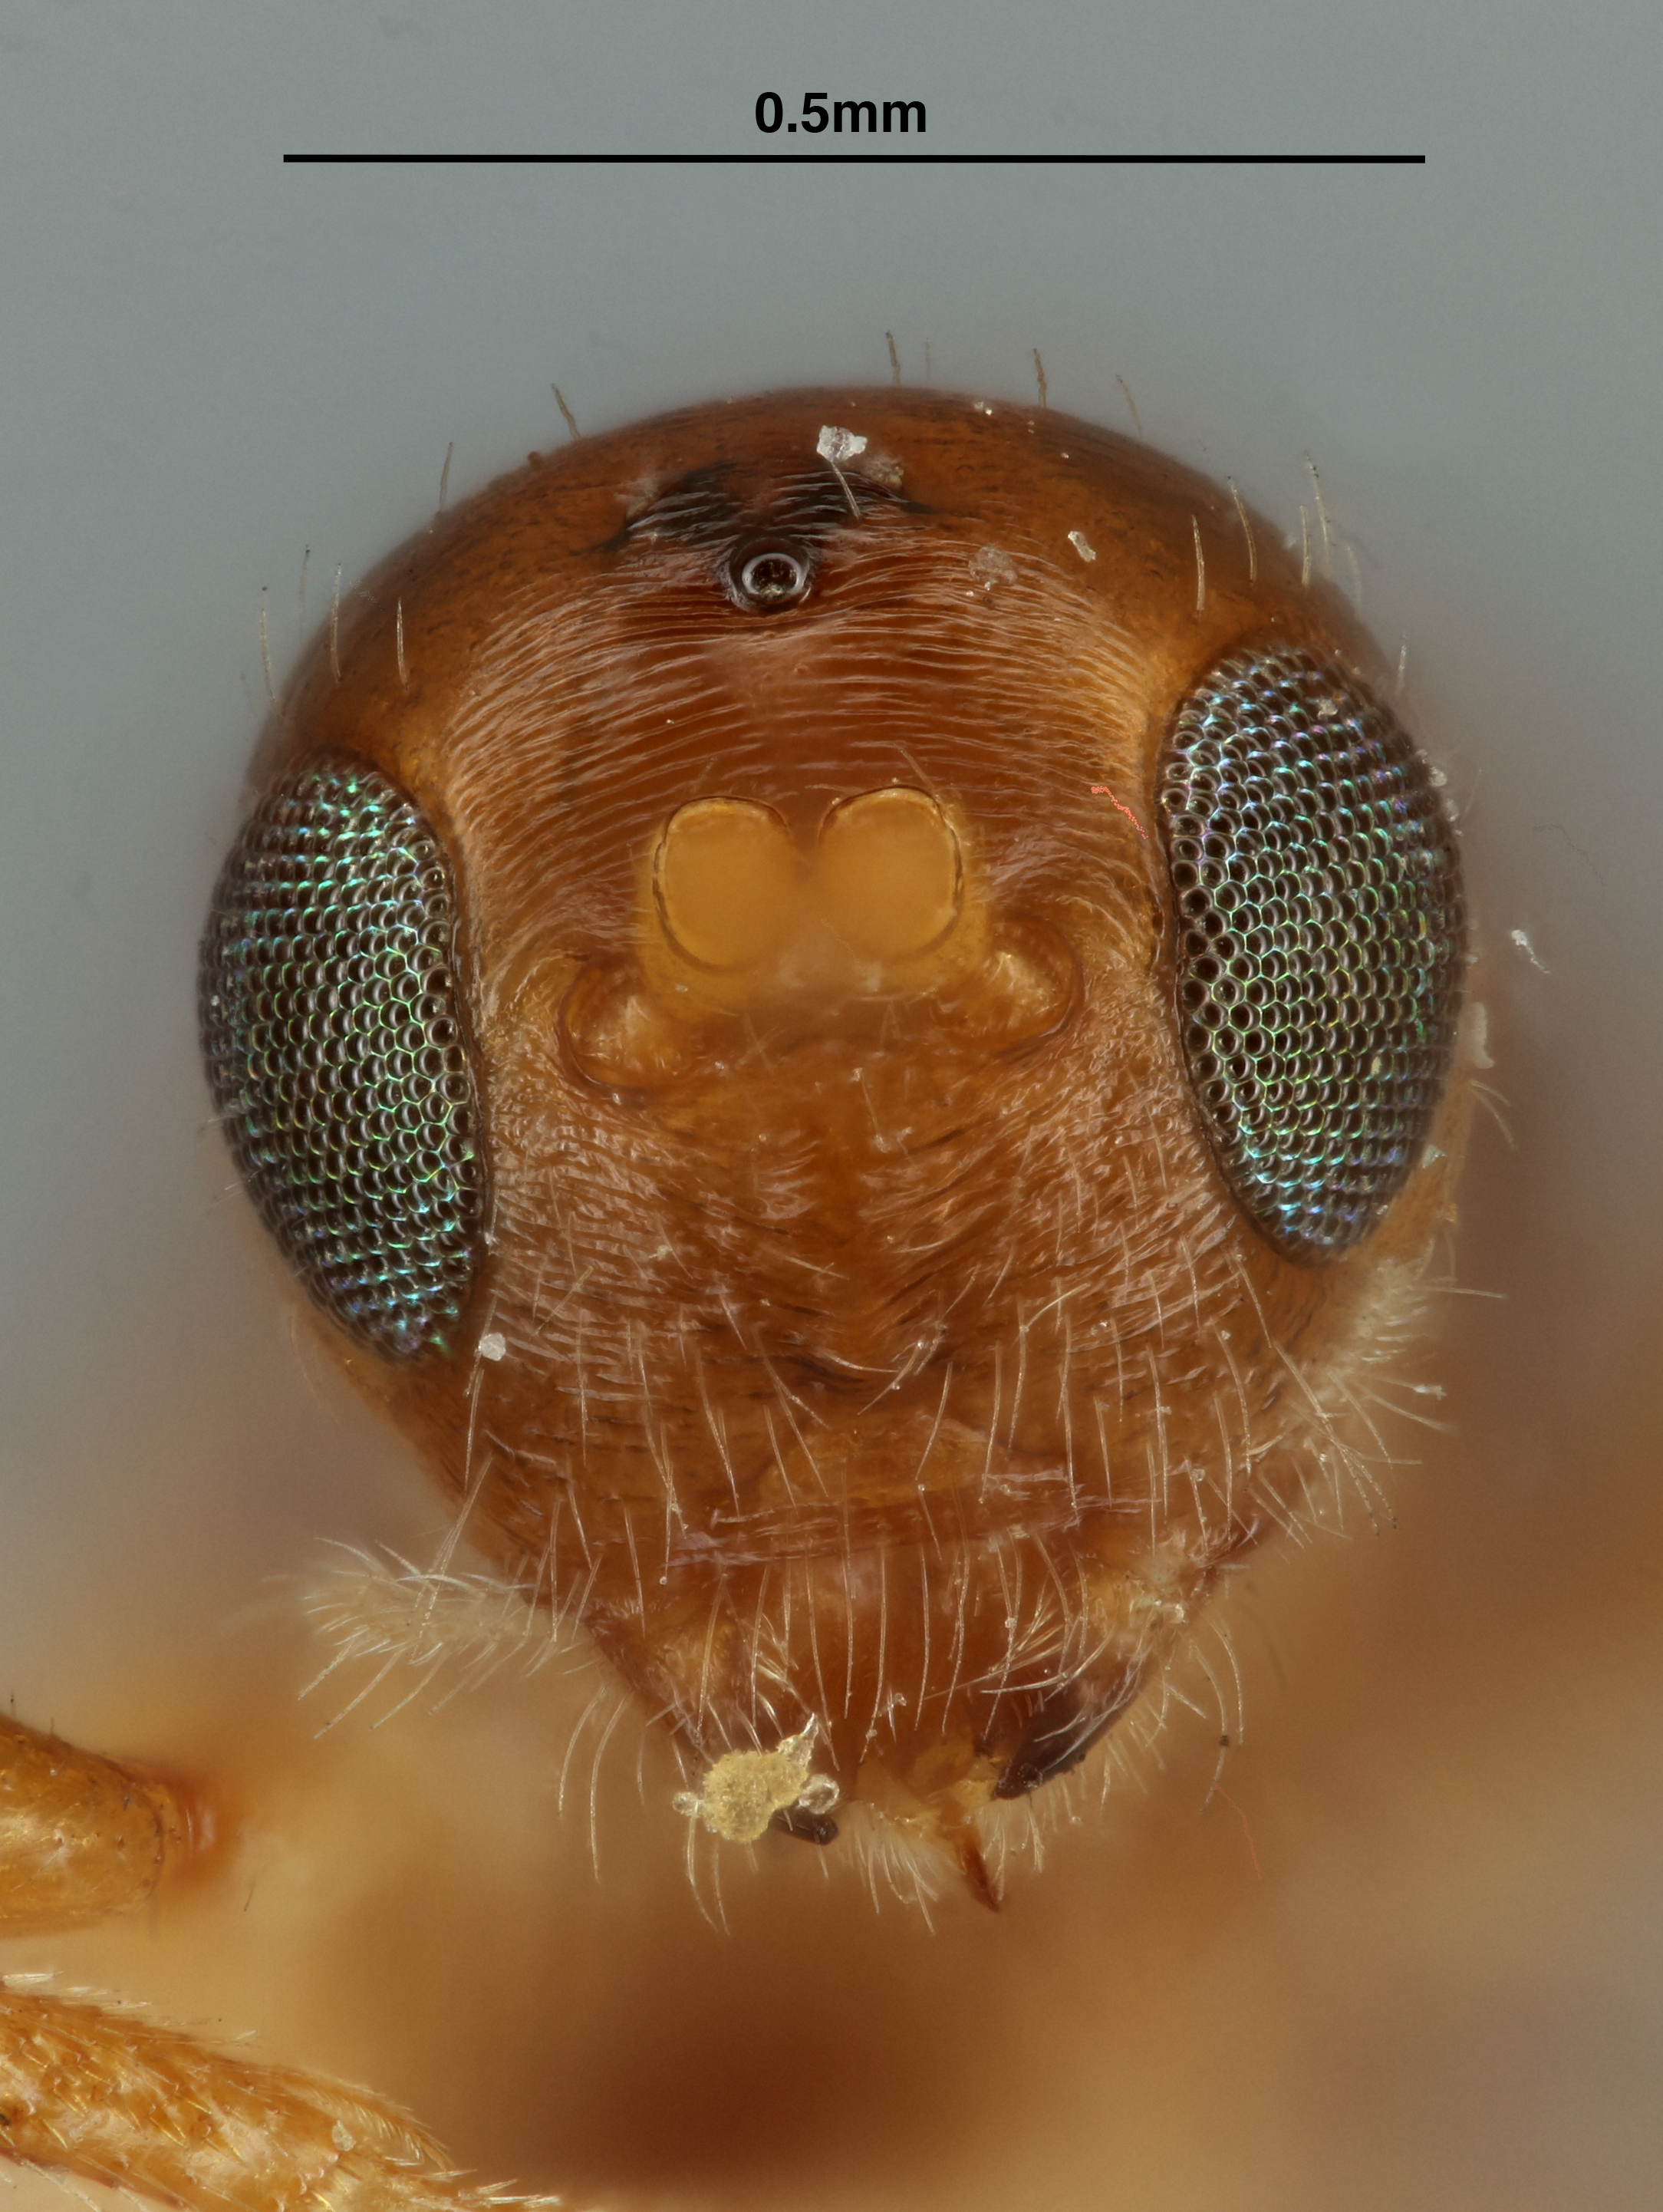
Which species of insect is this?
Spathius canadensis
